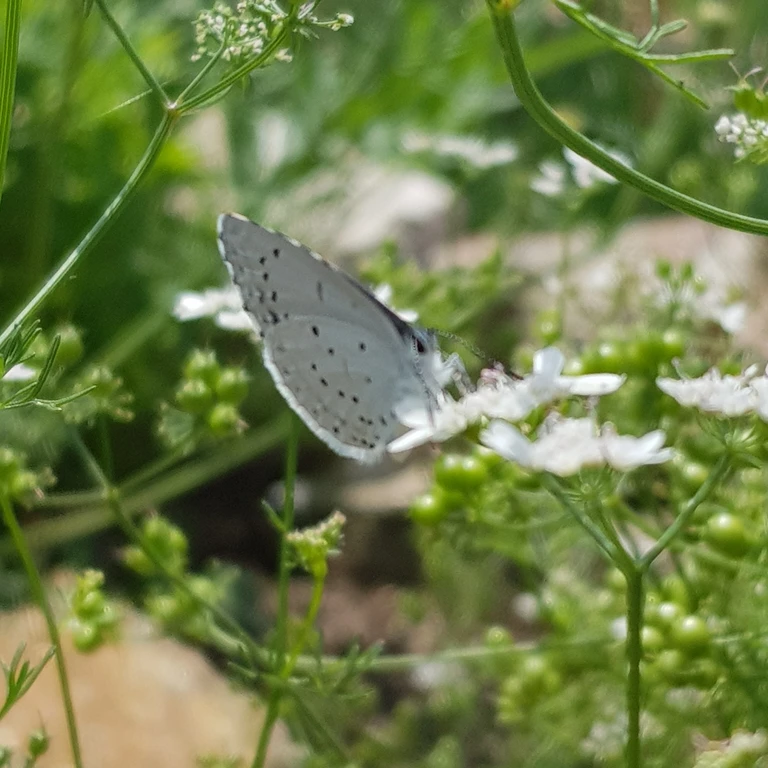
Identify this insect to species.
Celastrina argiolus
